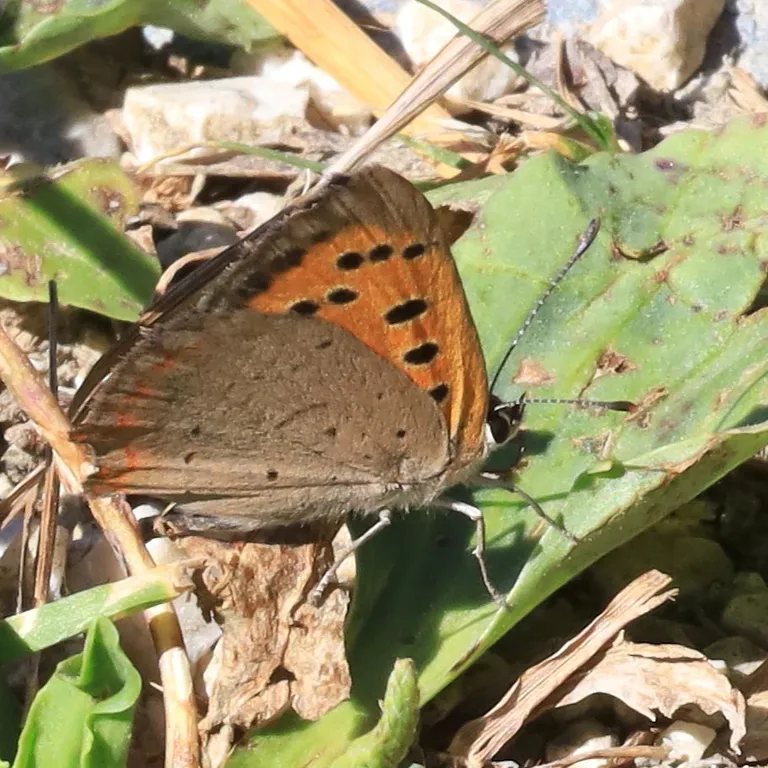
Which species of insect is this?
Lycaena phlaeas
